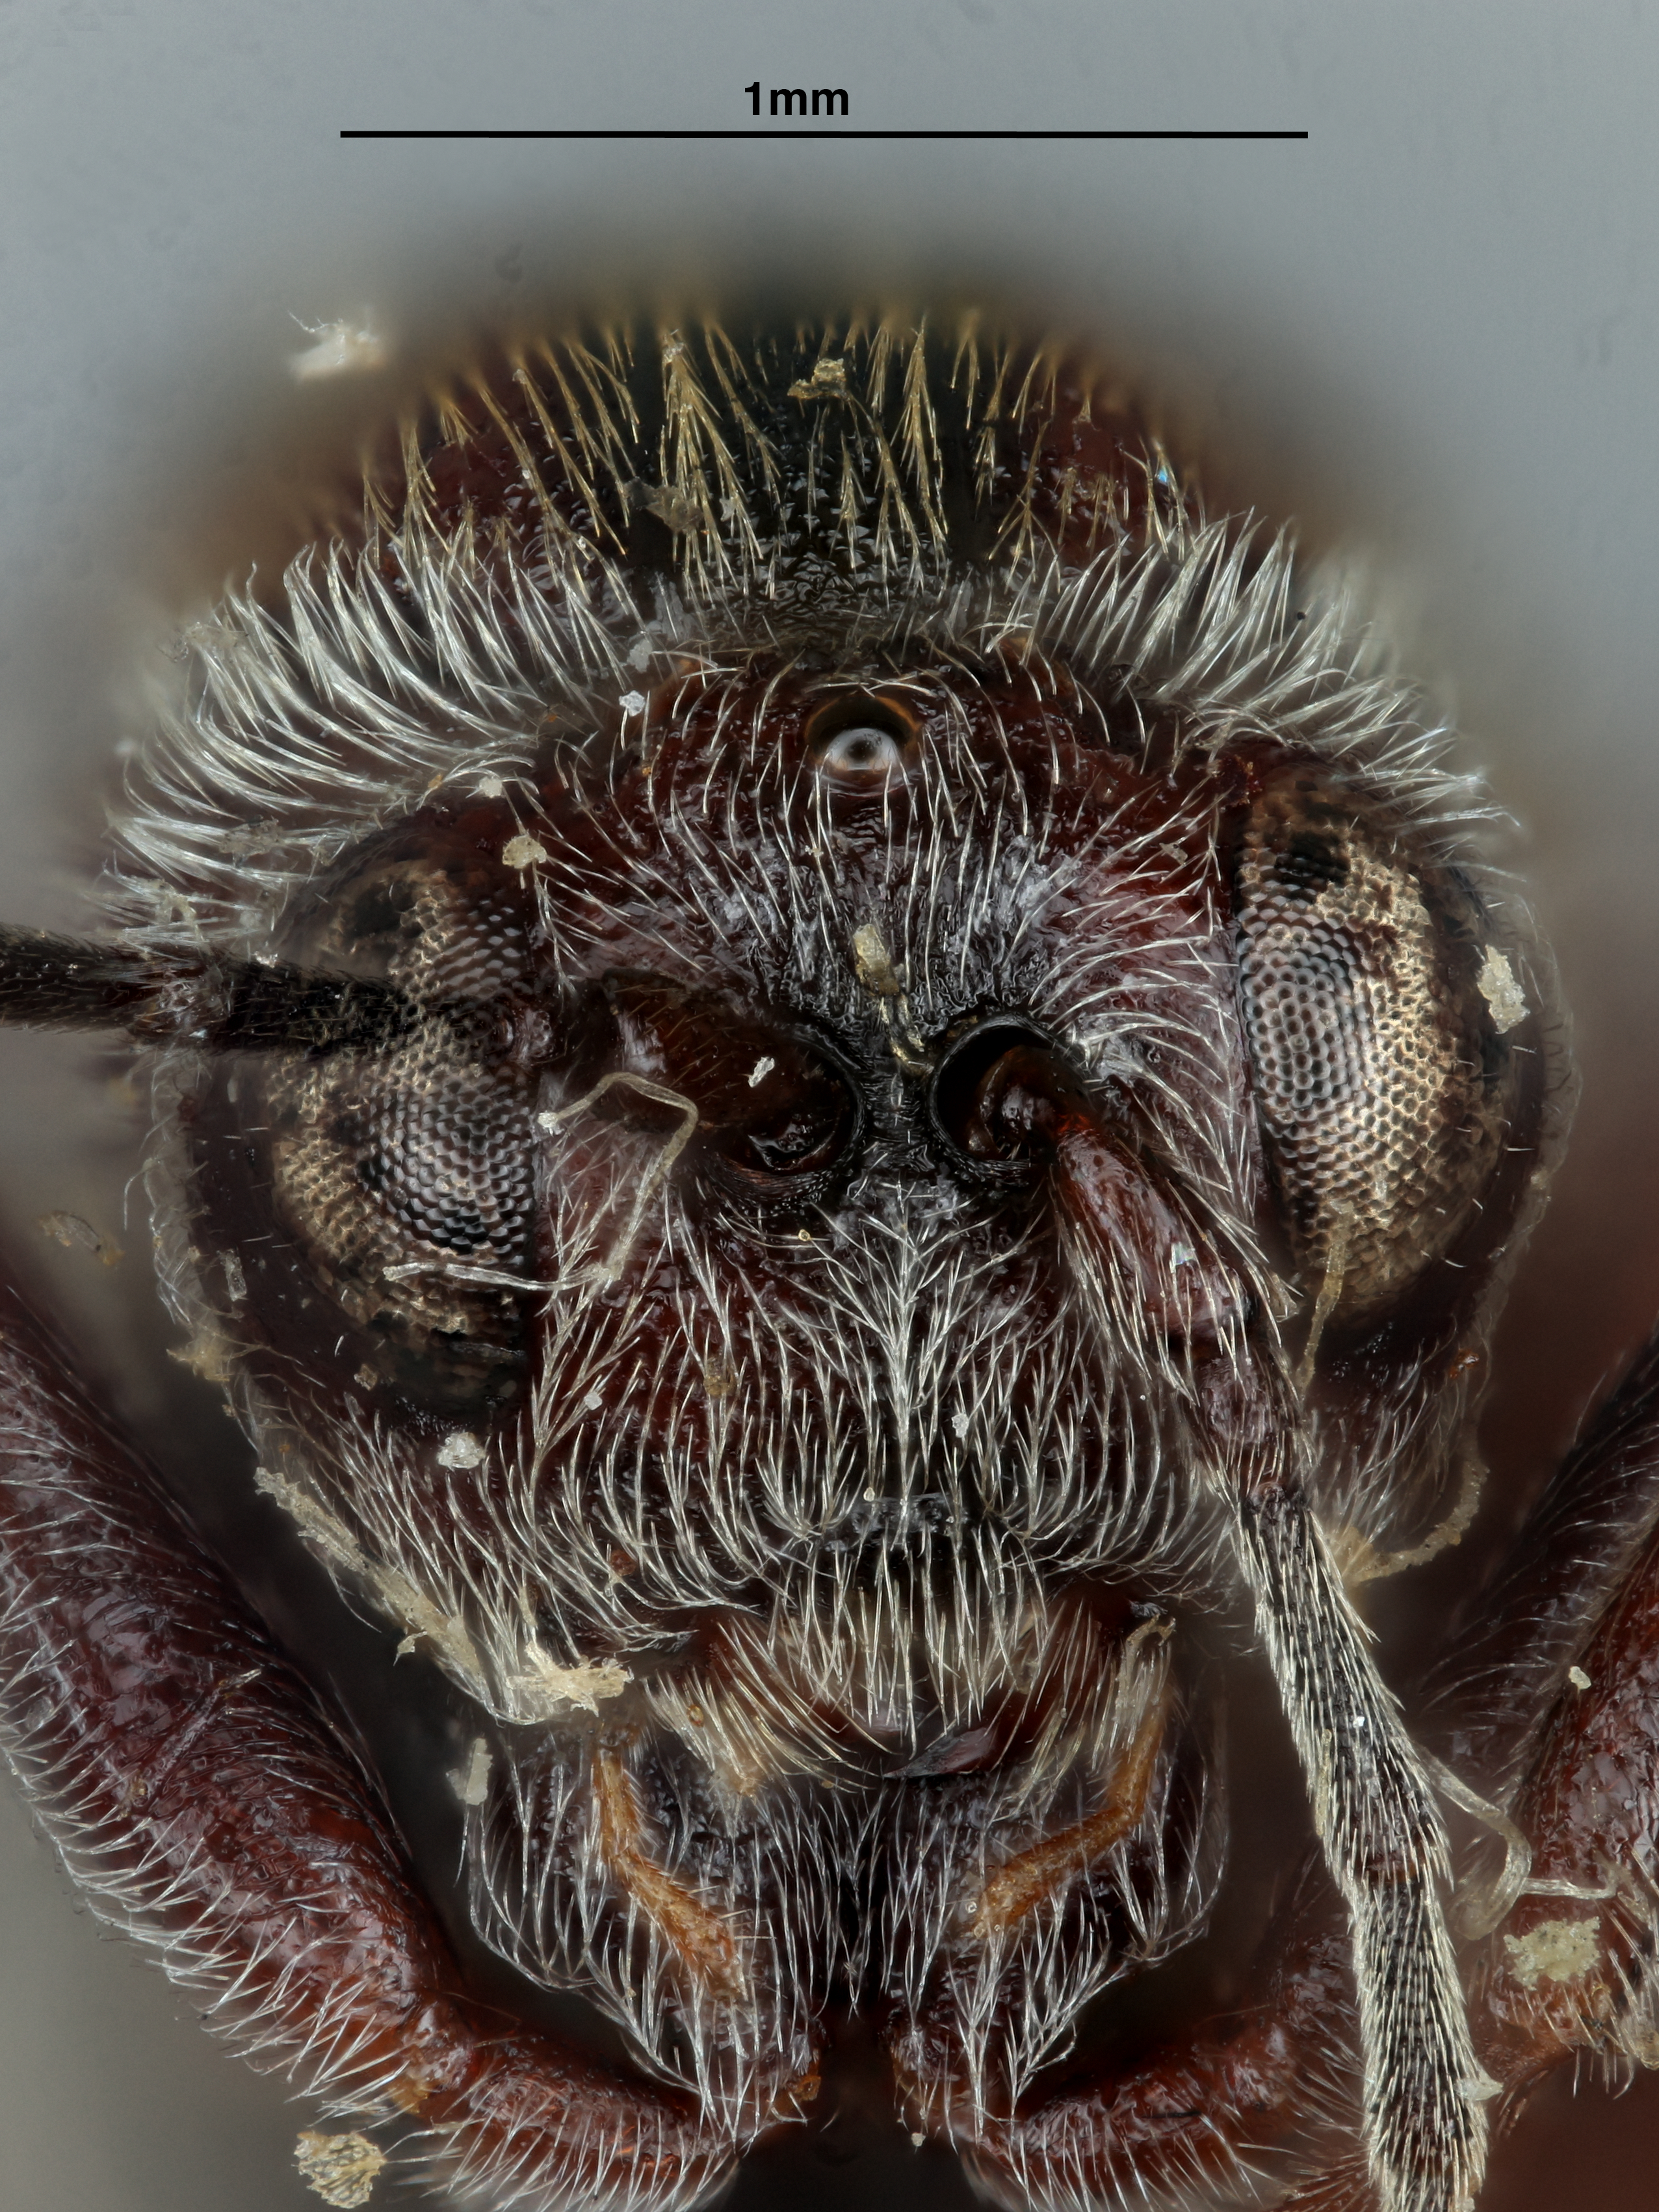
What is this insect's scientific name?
Callirhytis maxima
